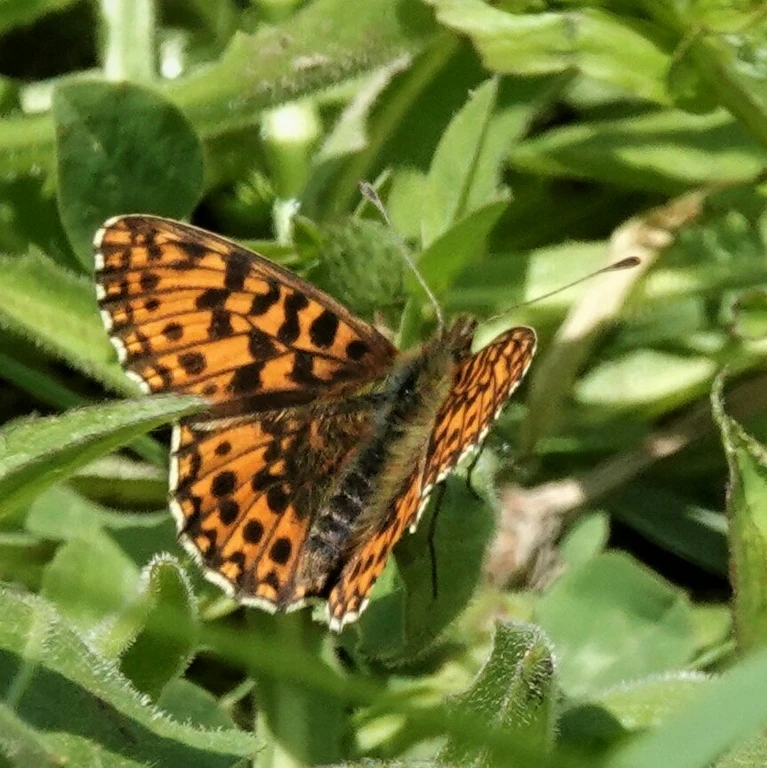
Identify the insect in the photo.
Boloria dia
